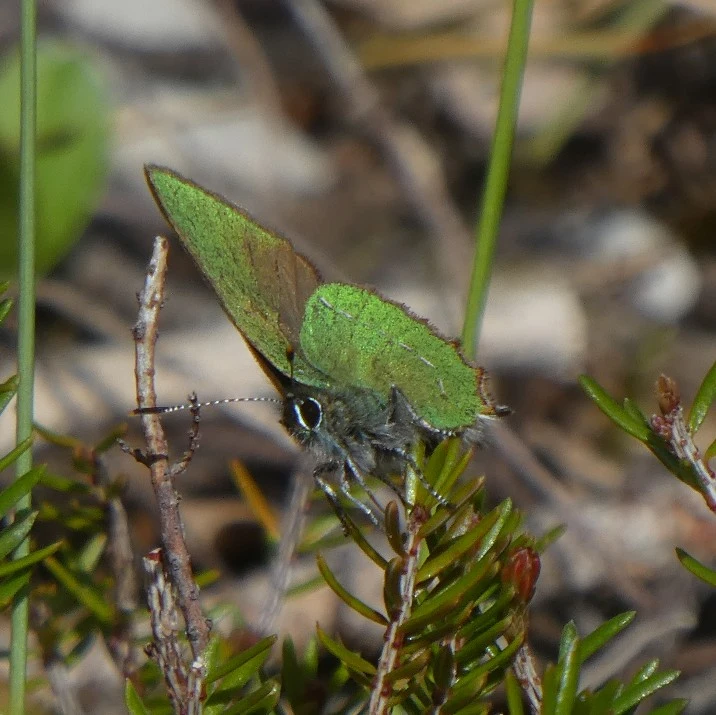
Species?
Callophrys rubi
